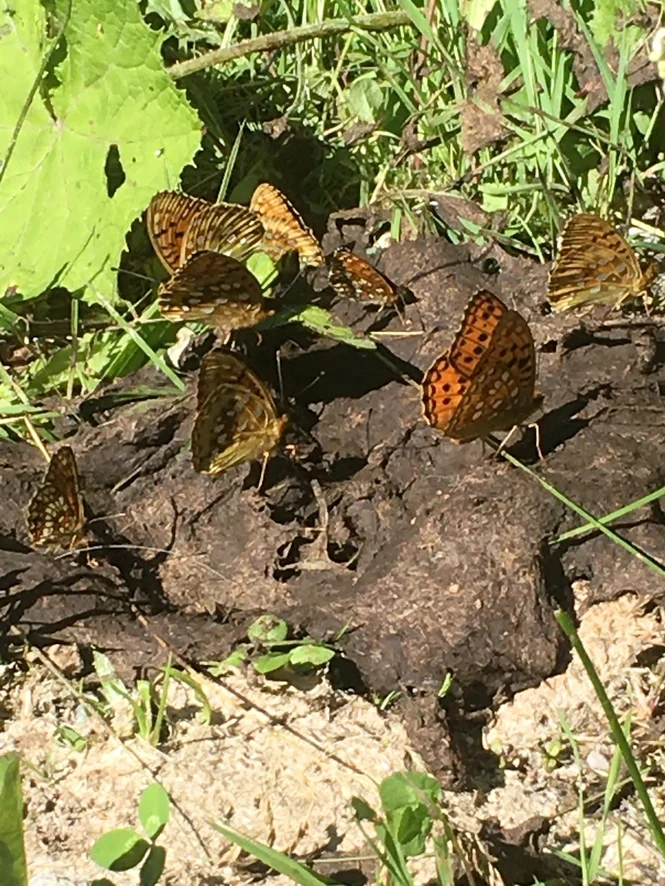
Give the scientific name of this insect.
Speyeria aglaja
